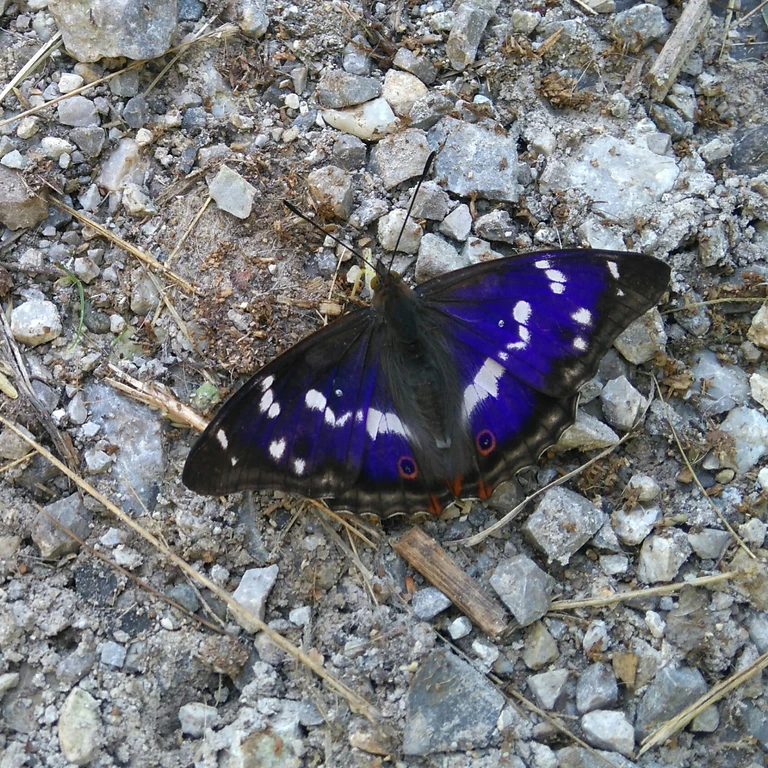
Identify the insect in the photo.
Apatura iris
